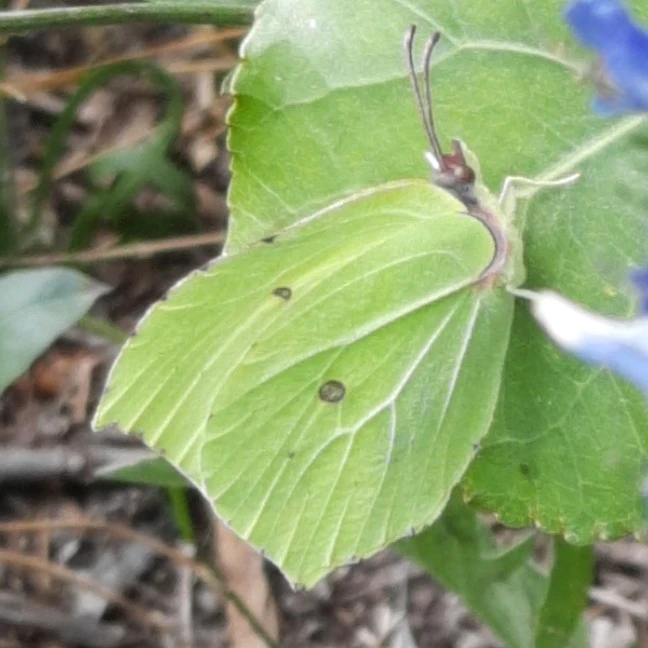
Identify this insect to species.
Gonepteryx rhamni
